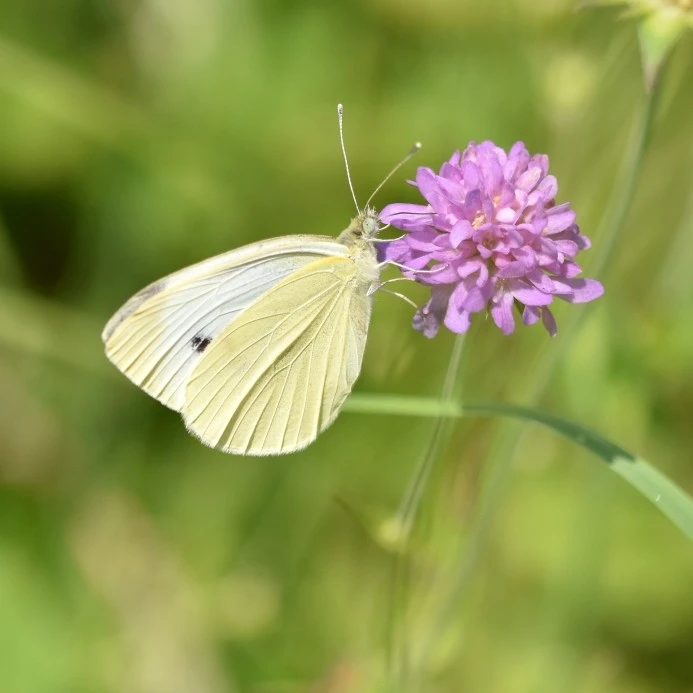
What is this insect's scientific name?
Pieris rapae
